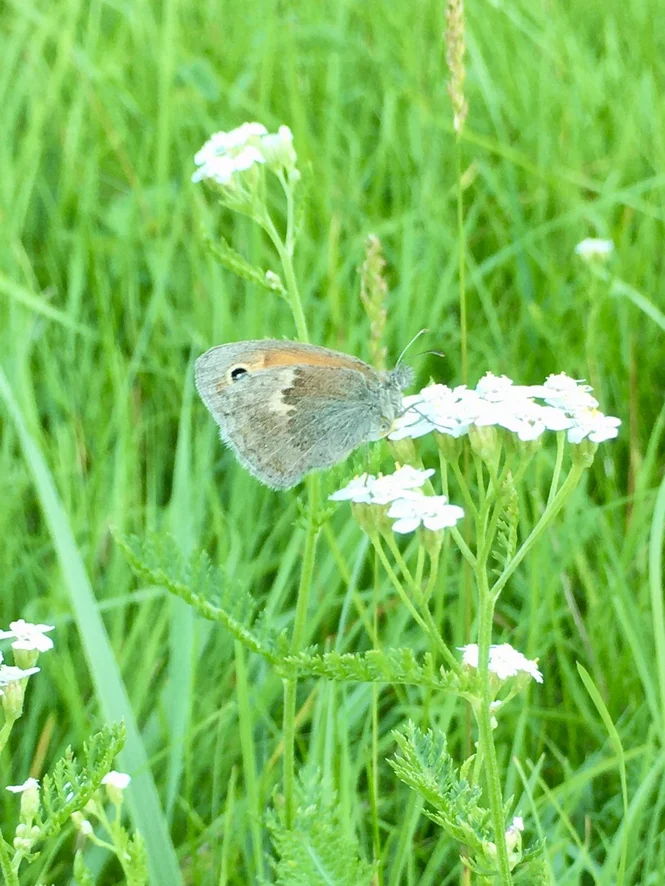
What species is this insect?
Coenonympha pamphilus
